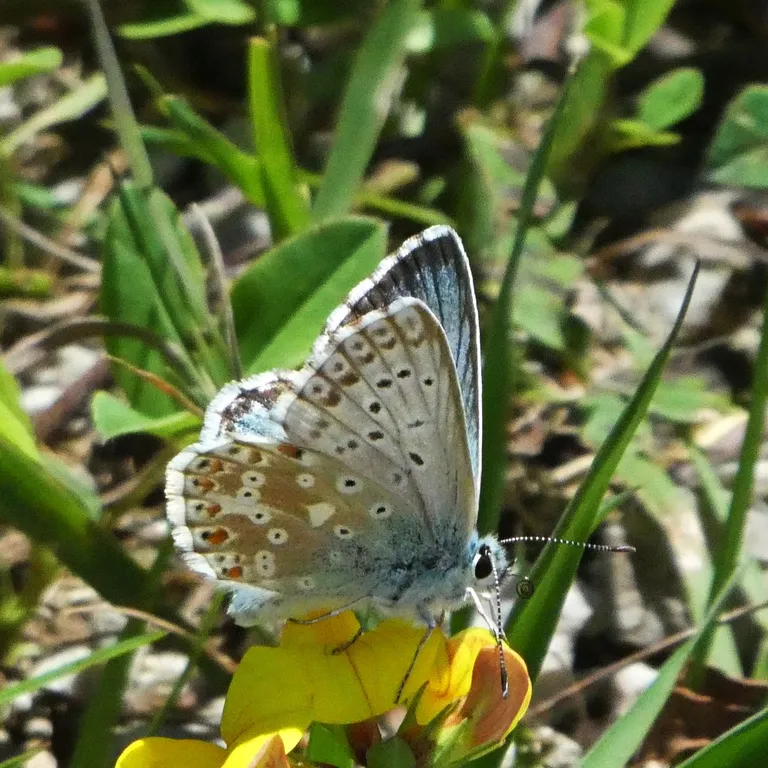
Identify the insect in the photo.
Lysandra coridon
